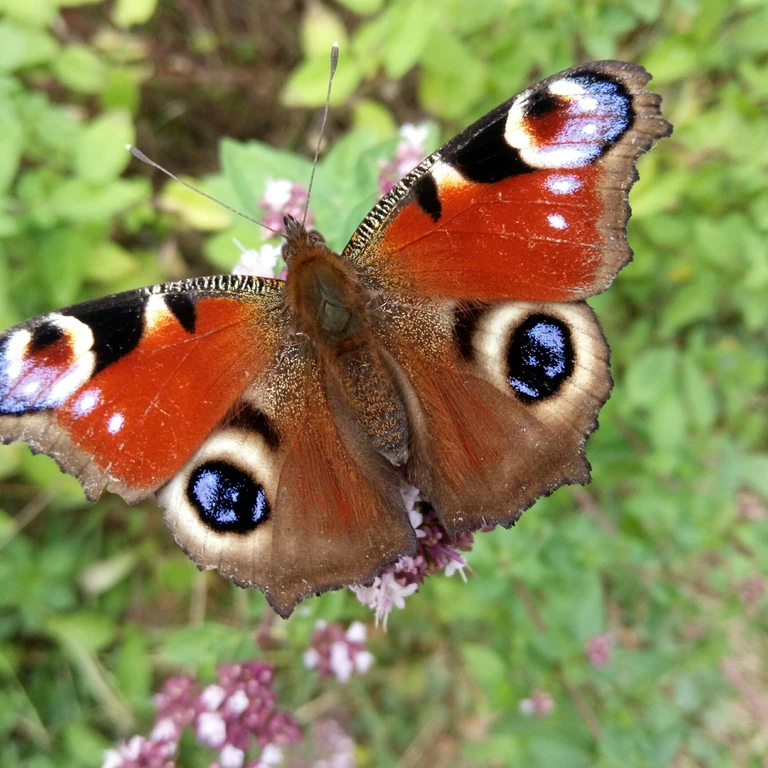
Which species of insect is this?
Aglais io
